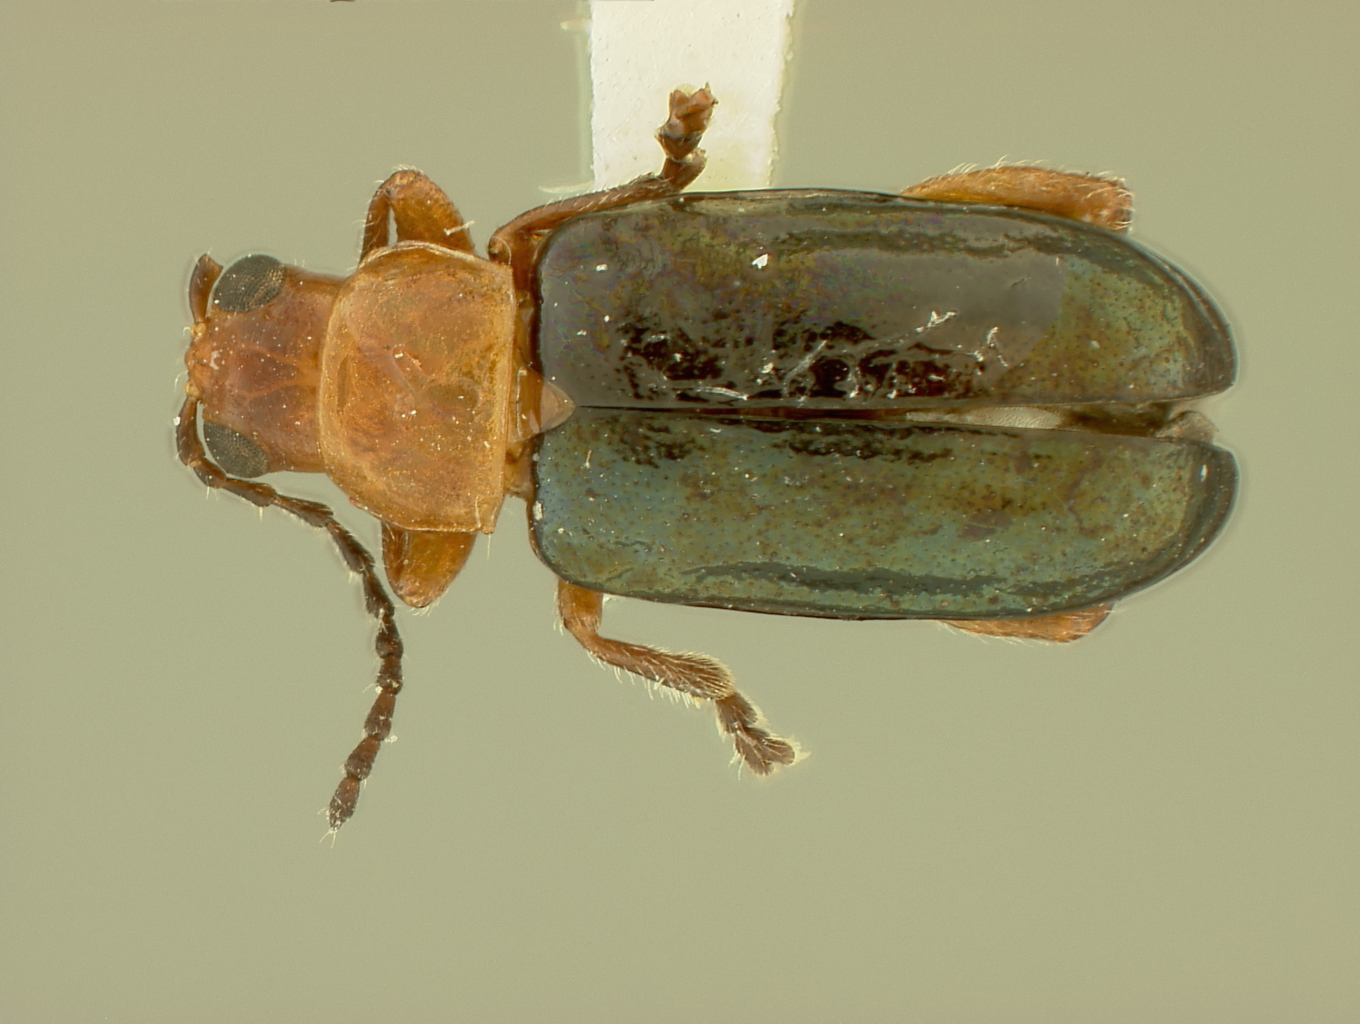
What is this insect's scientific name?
Systena plicata
